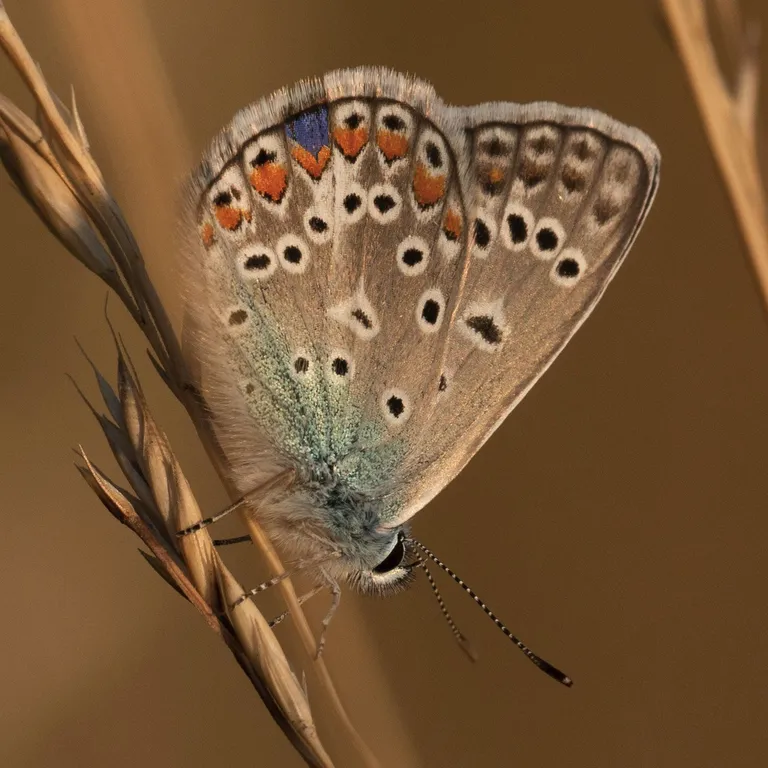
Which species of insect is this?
Polyommatus icarus
